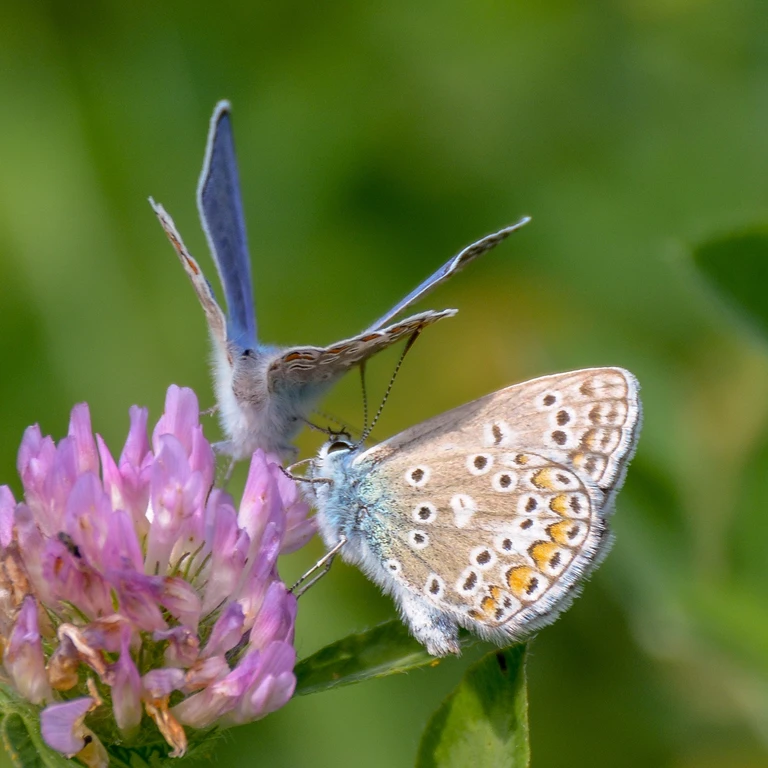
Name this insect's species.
Polyommatus icarus
